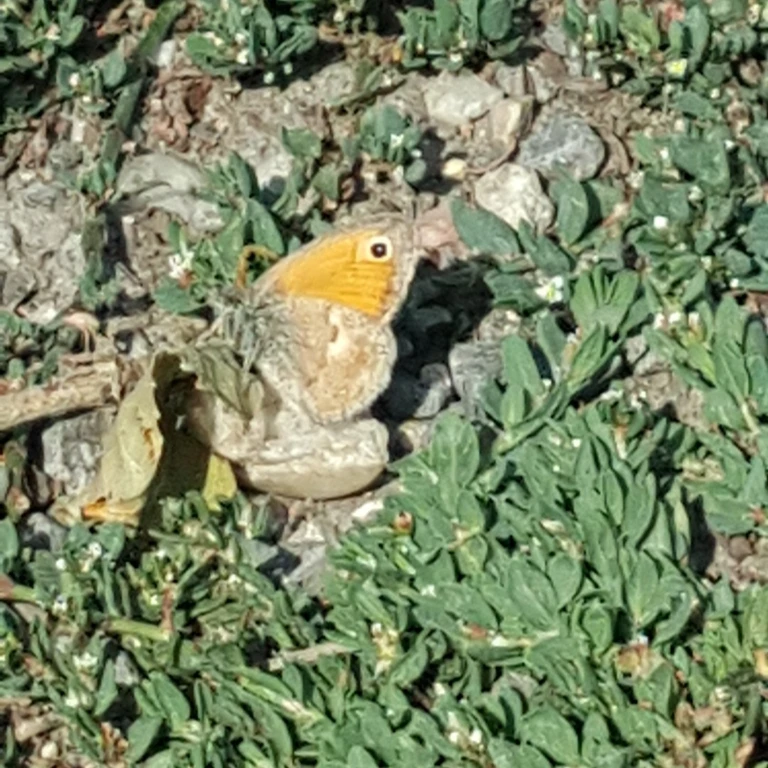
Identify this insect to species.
Coenonympha pamphilus
